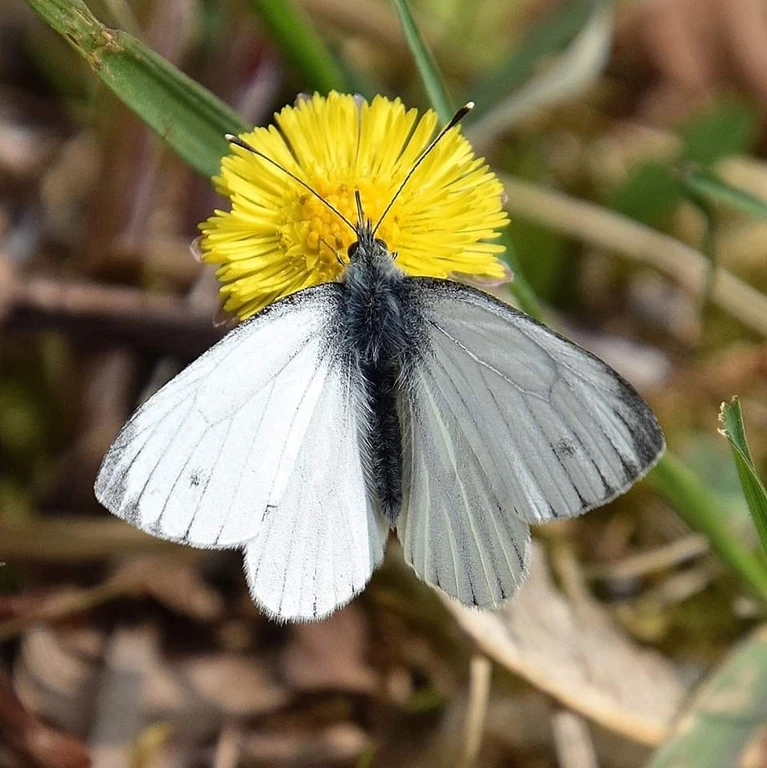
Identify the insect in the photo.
Pieris napi
